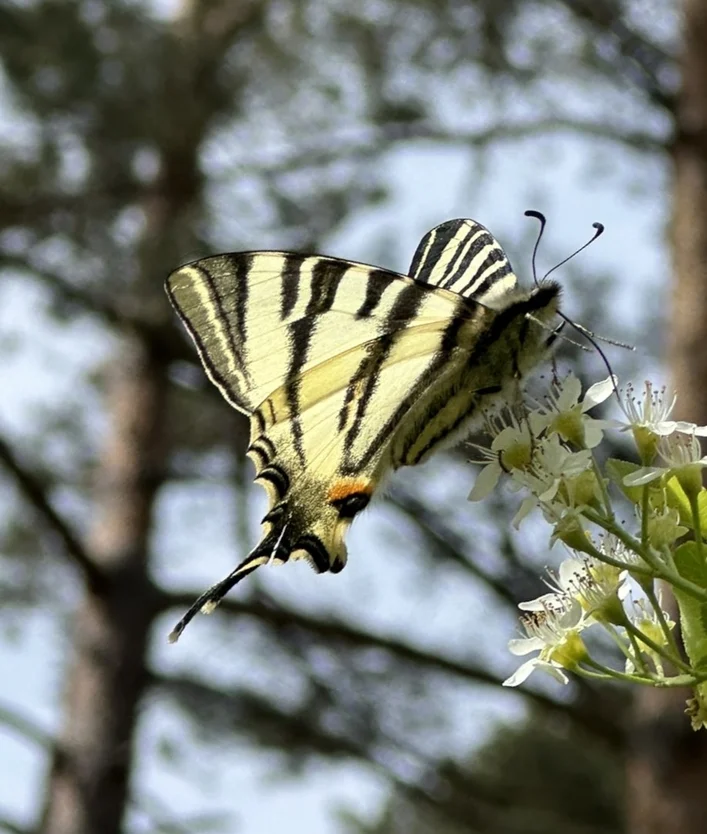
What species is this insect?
Iphiclides podalirius
